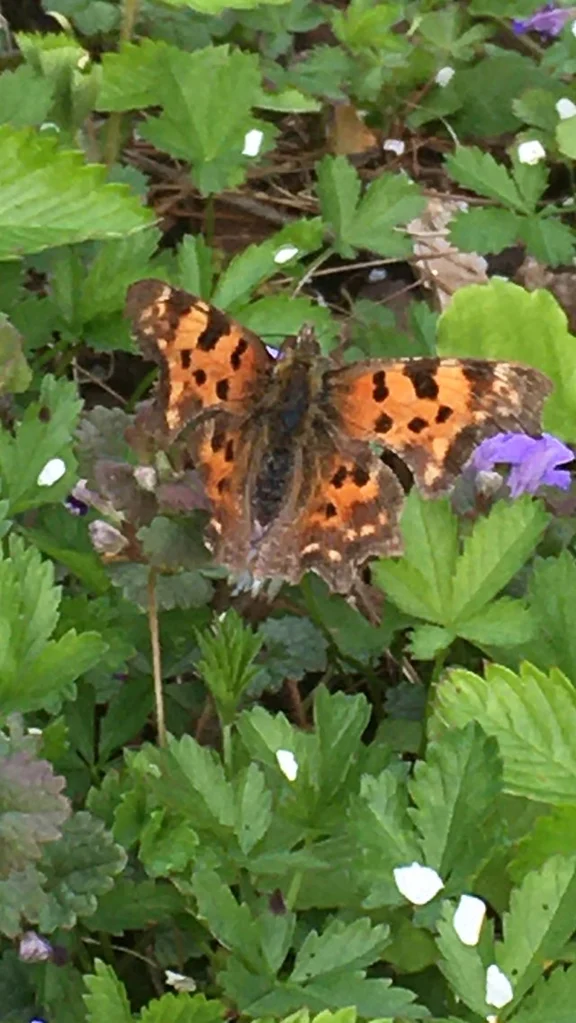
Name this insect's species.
Polygonia c-album
